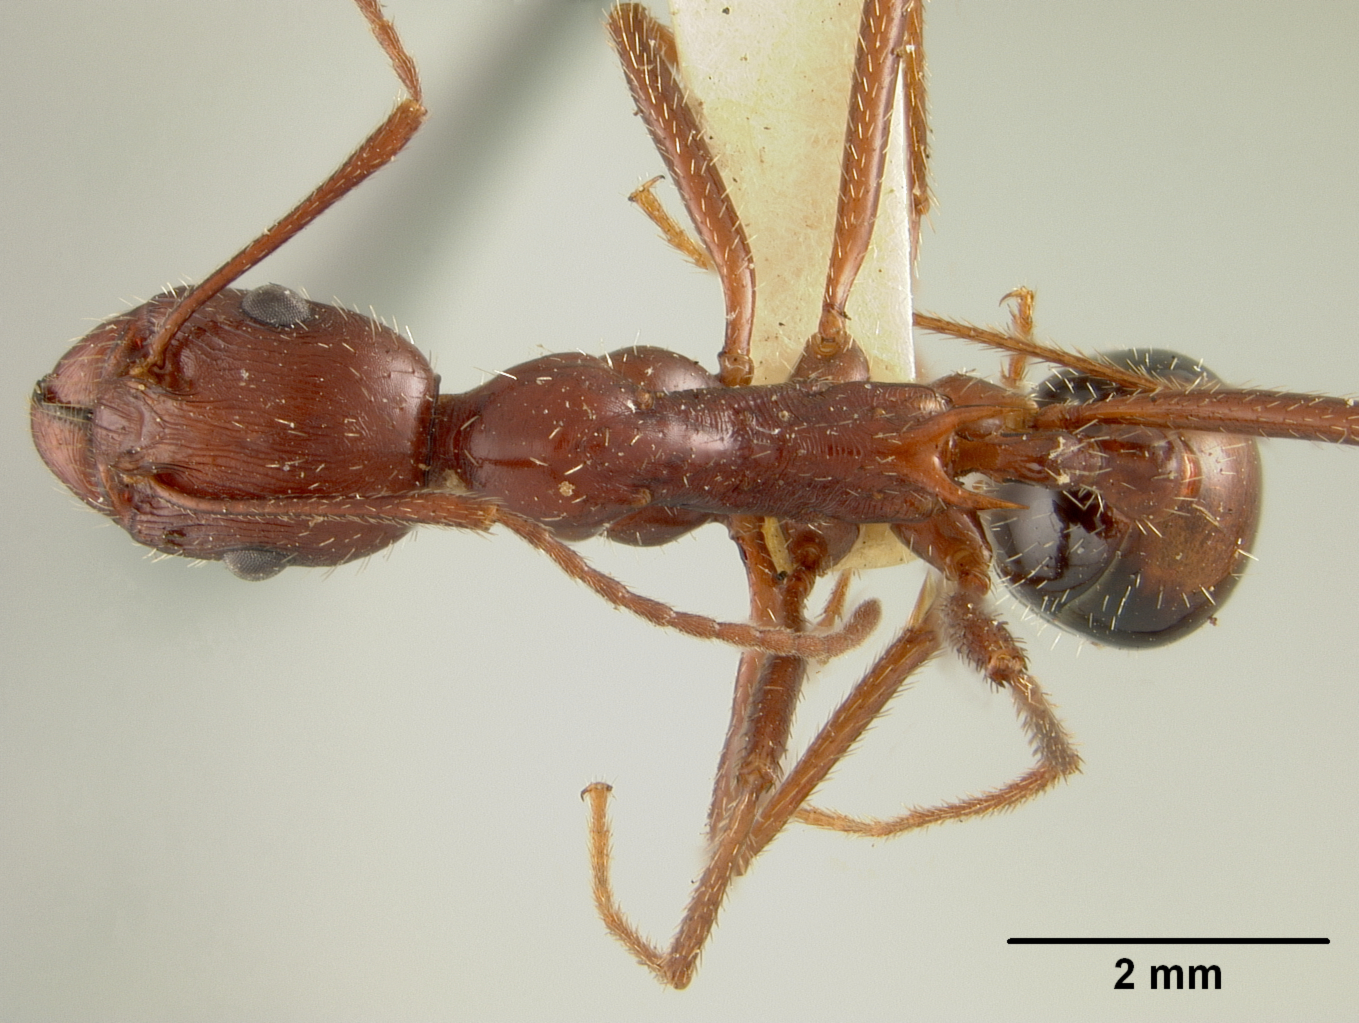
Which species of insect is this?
Aphaenogaster sonorae
